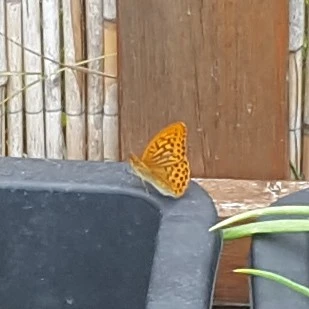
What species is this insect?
Argynnis paphia
